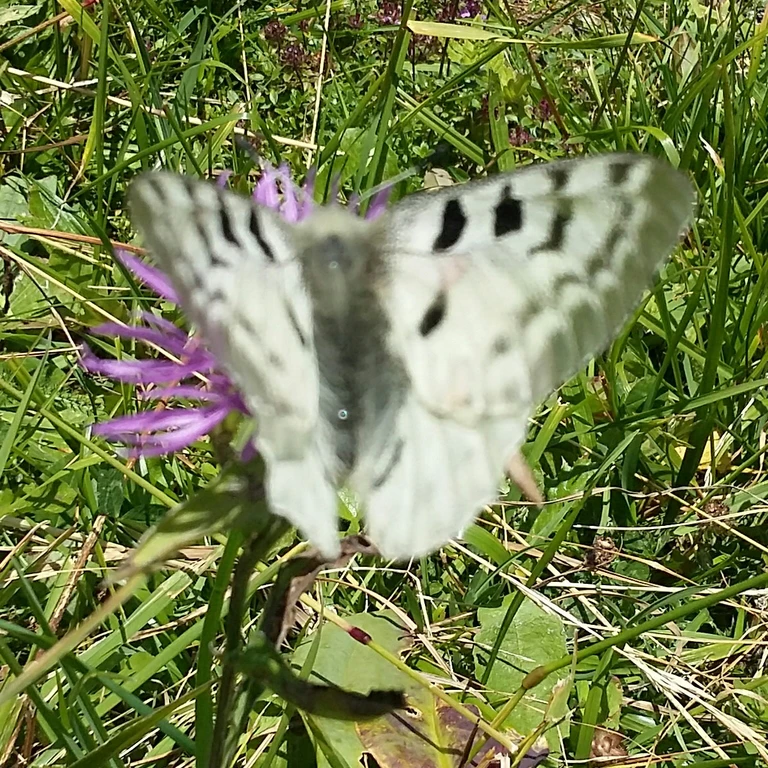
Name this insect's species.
Parnassius apollo
